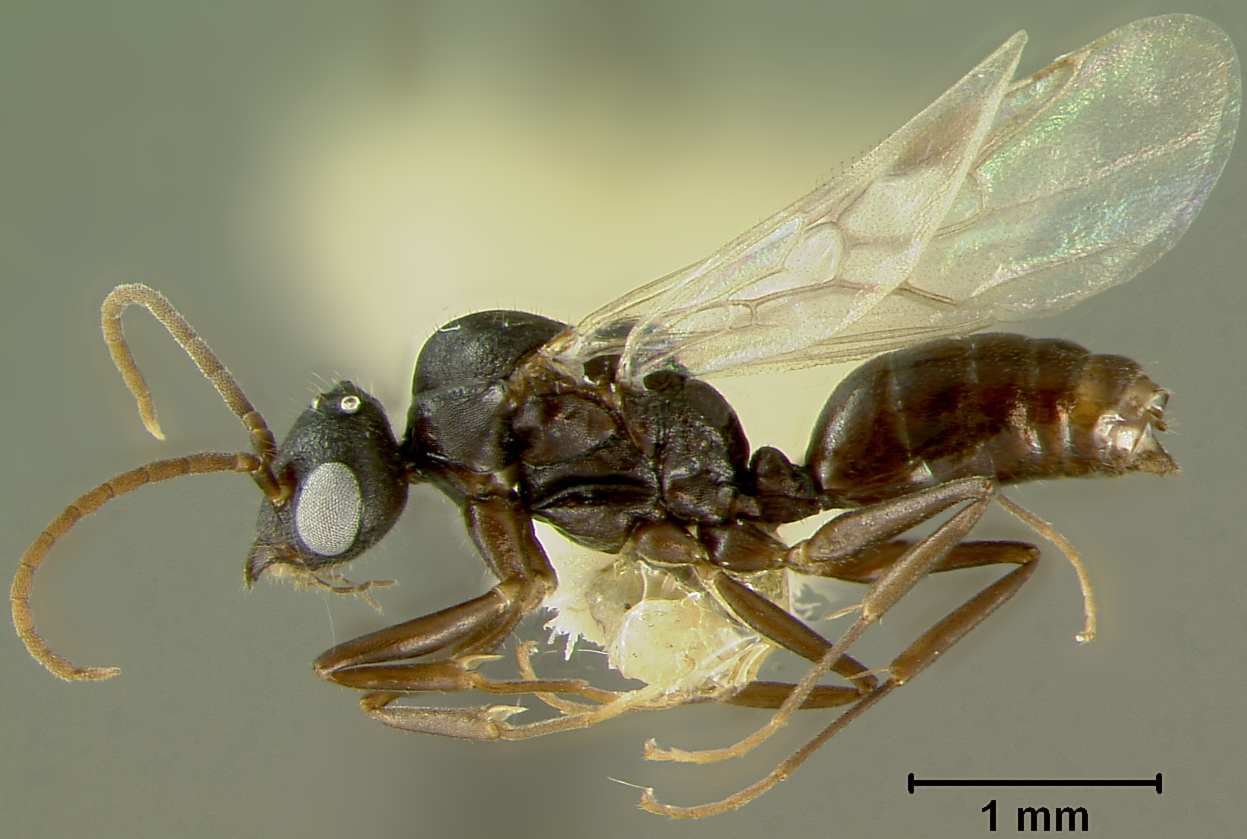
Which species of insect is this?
Dolichoderus glauerti
